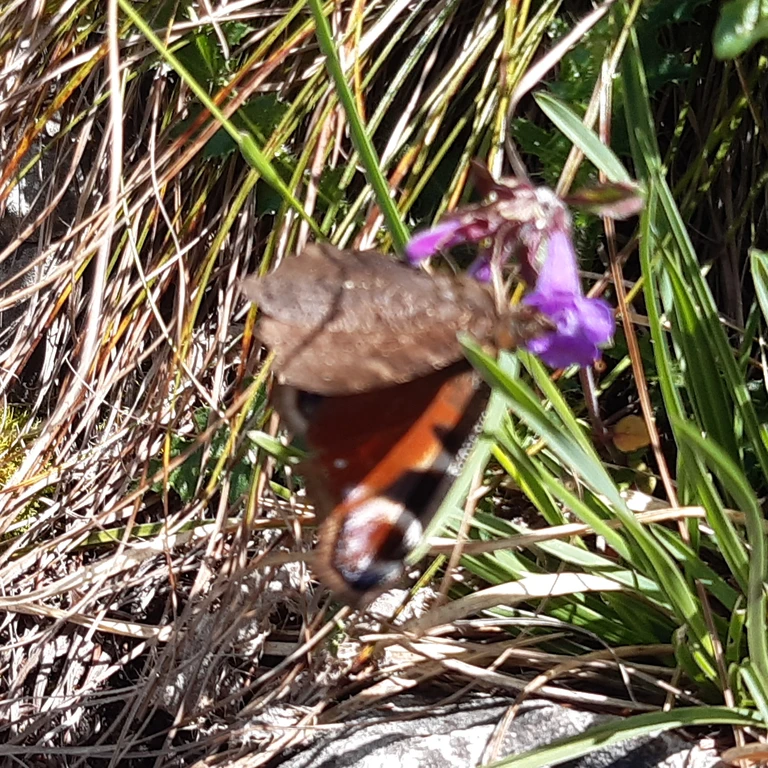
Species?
Aglais io
